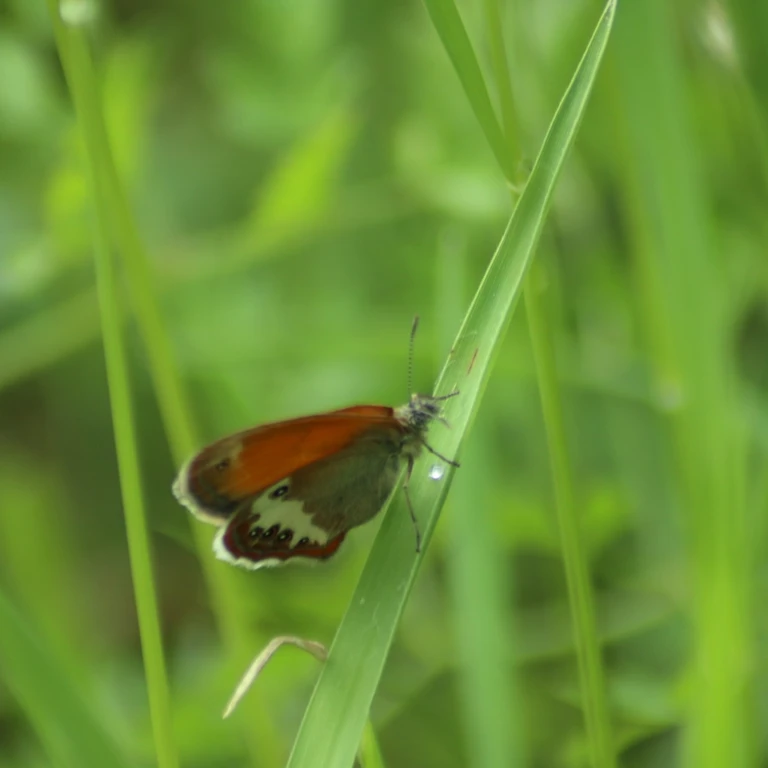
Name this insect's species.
Coenonympha arcania
